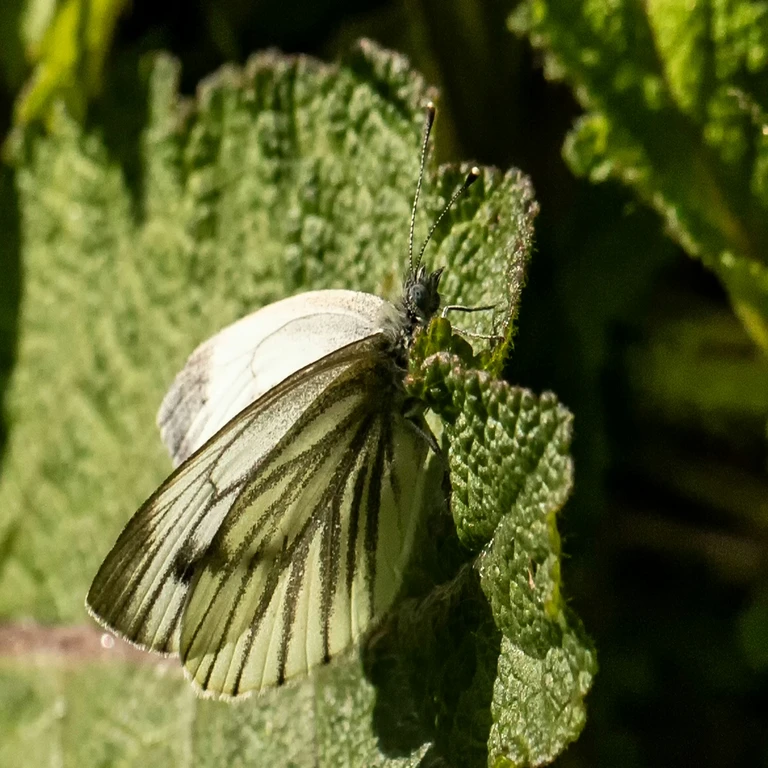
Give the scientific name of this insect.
Pieris napi
